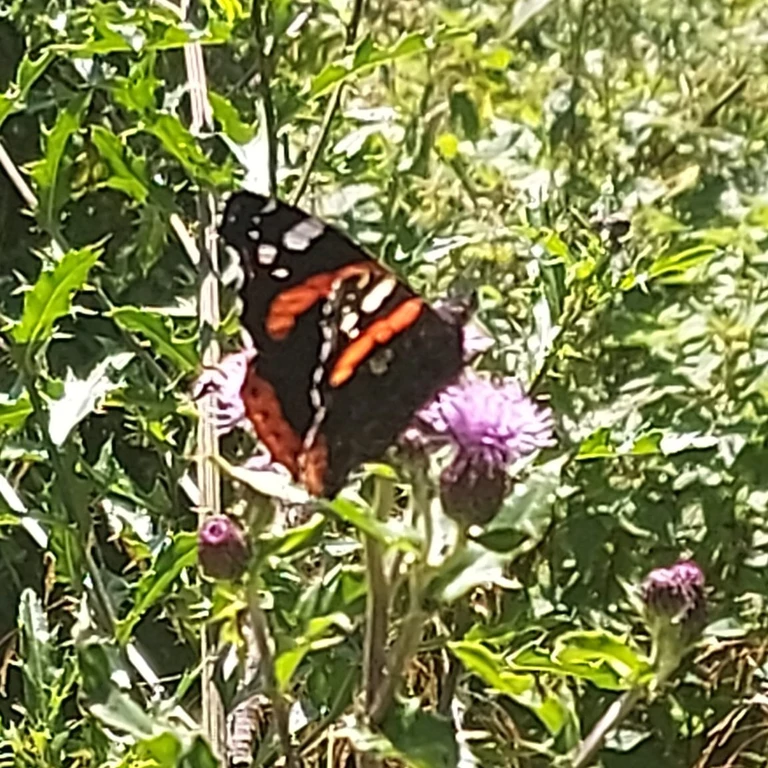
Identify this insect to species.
Vanessa atalanta
